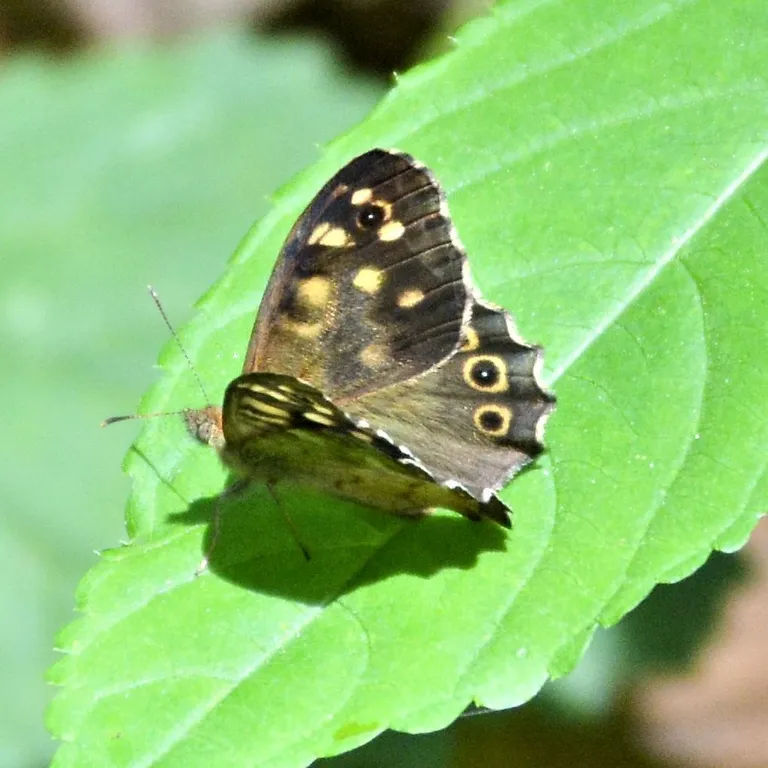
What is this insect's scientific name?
Pararge aegeria
